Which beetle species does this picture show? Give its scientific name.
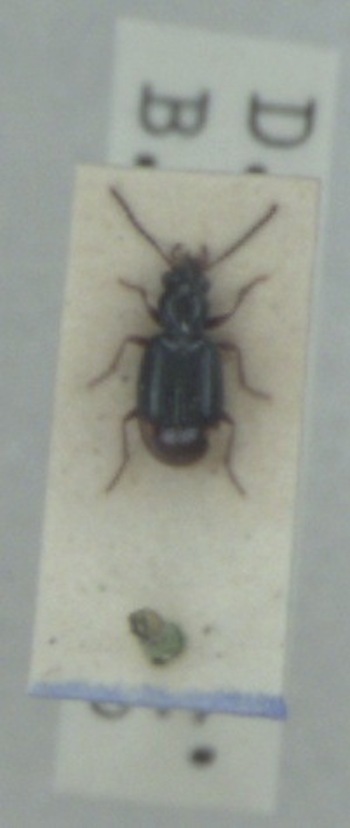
Bembidion doris
